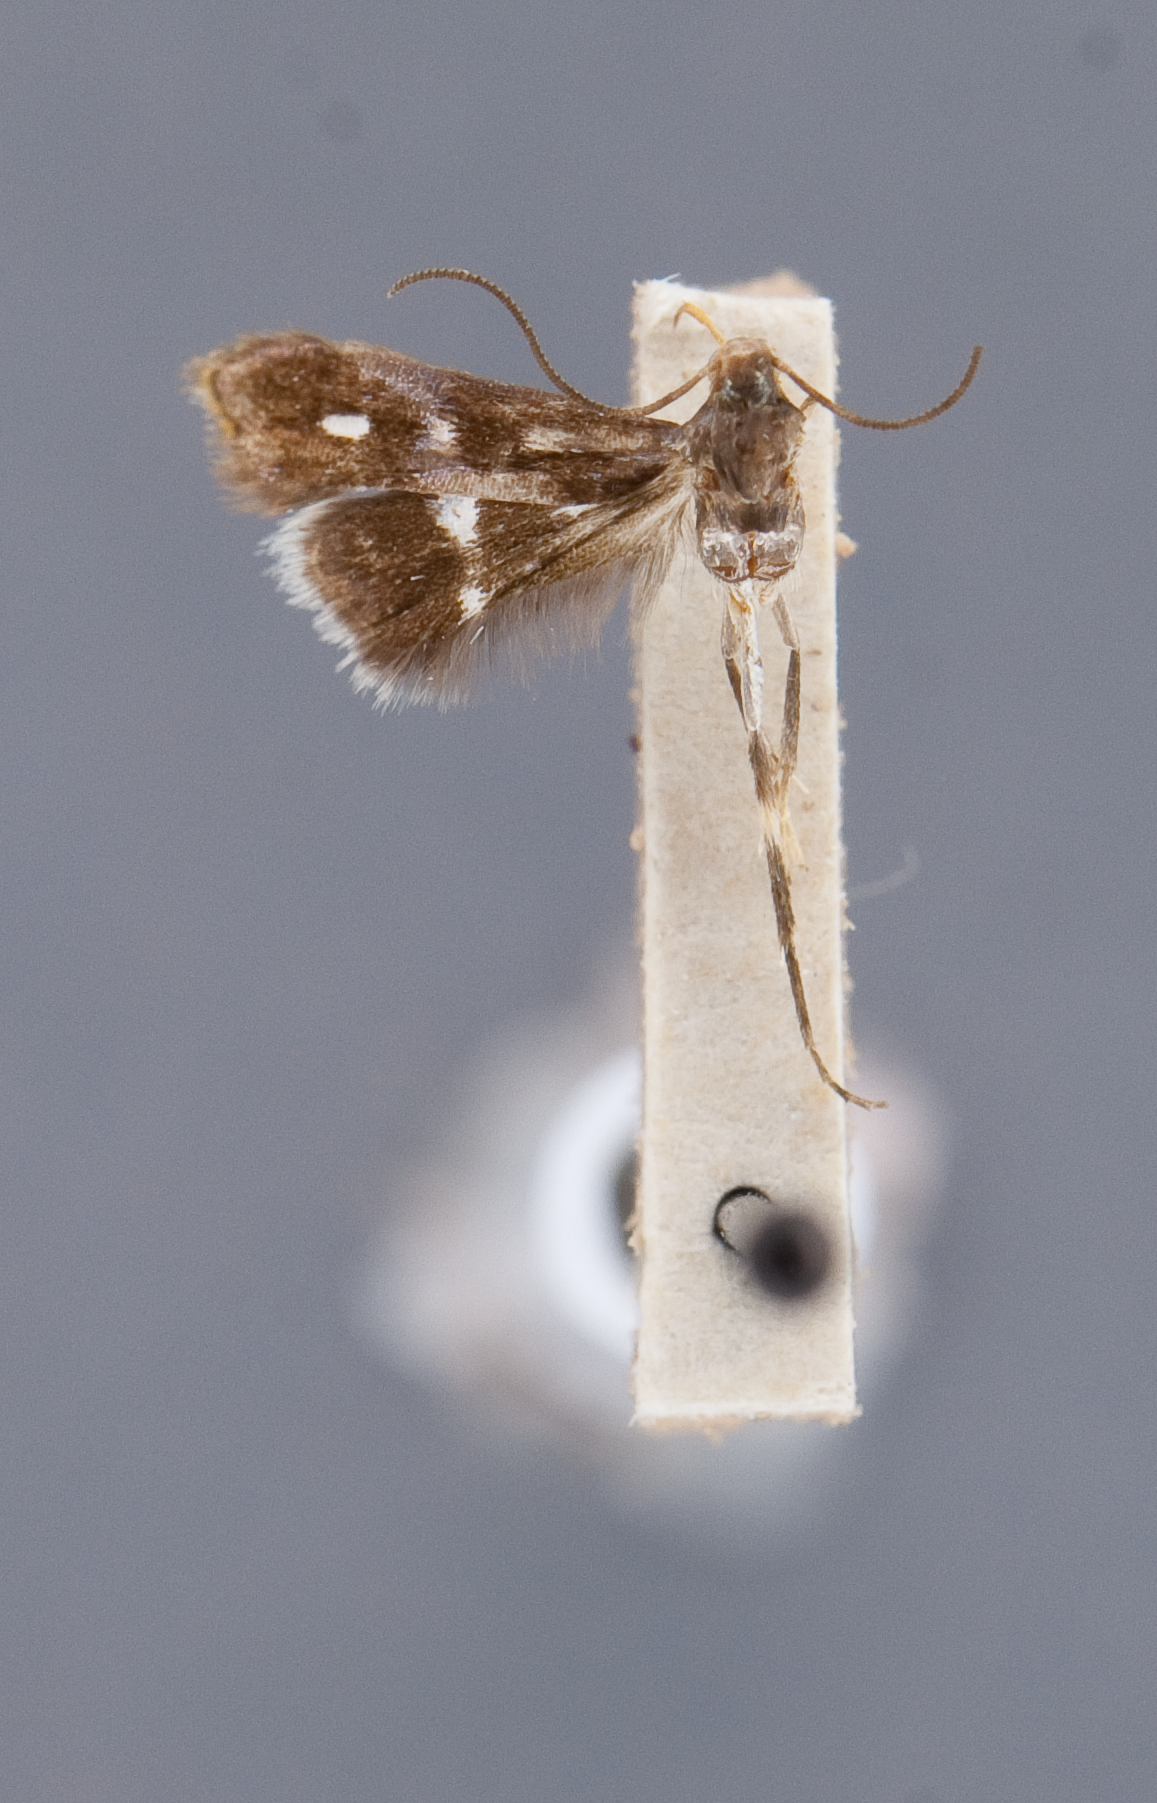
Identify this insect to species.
Pavolechia argentea
